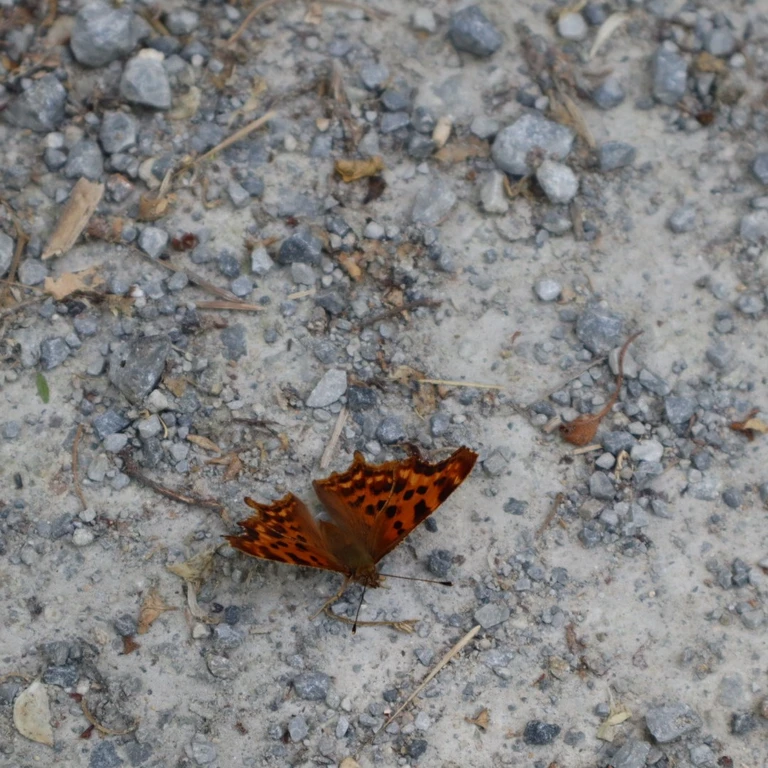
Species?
Polygonia c-album
